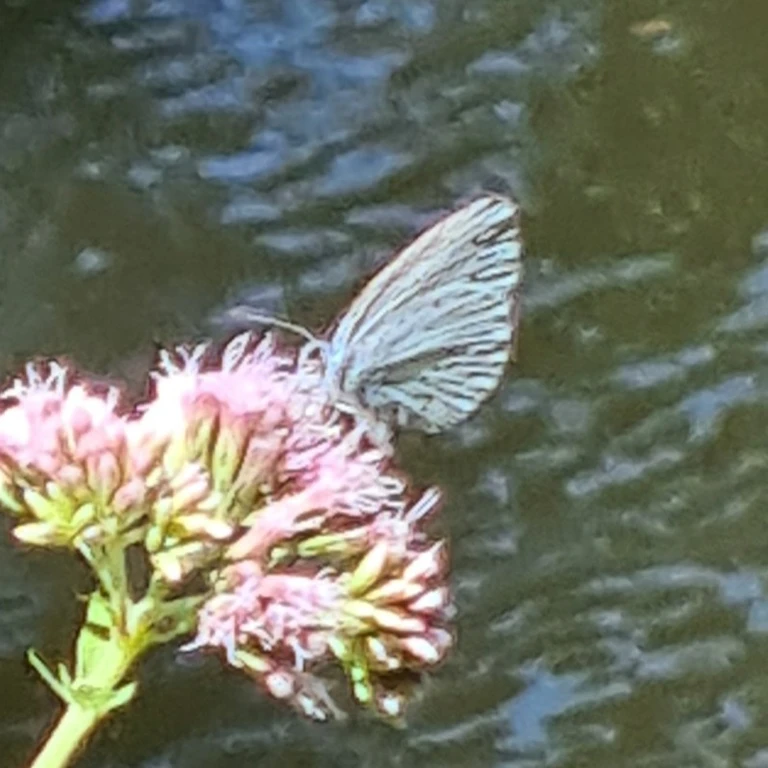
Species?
Celastrina argiolus
